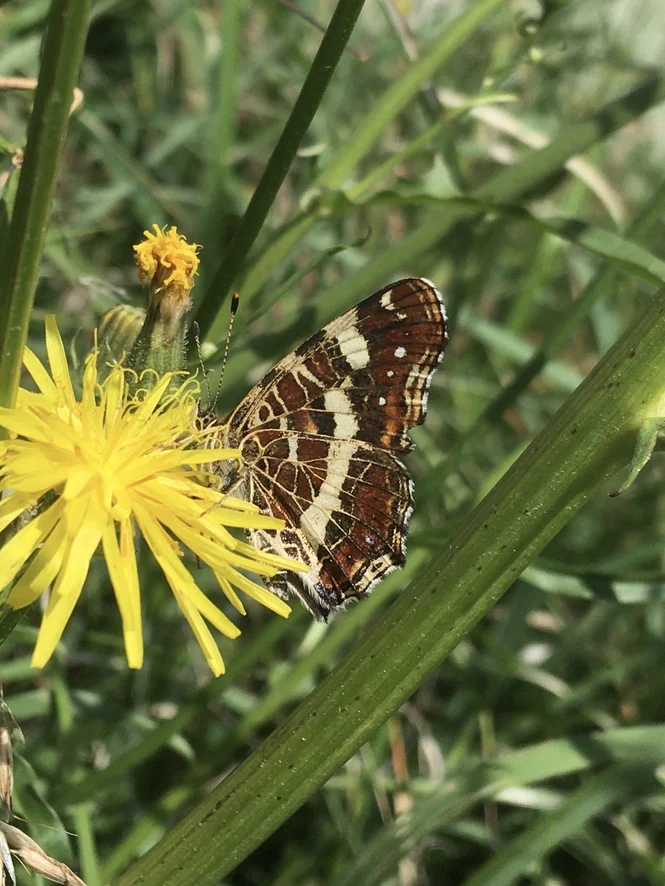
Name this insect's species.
Araschnia levana
